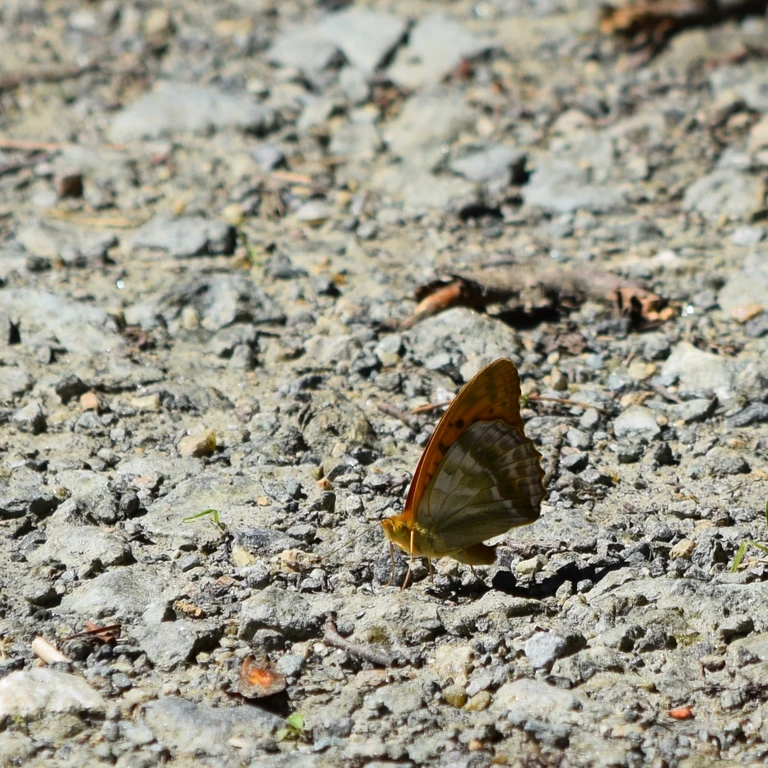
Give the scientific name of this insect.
Argynnis paphia
